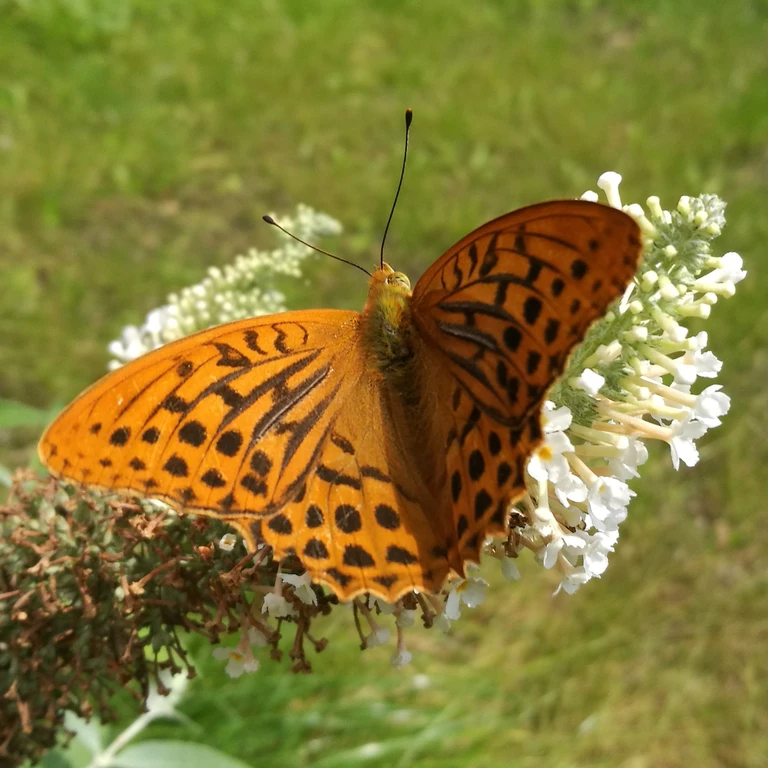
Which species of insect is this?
Argynnis paphia
